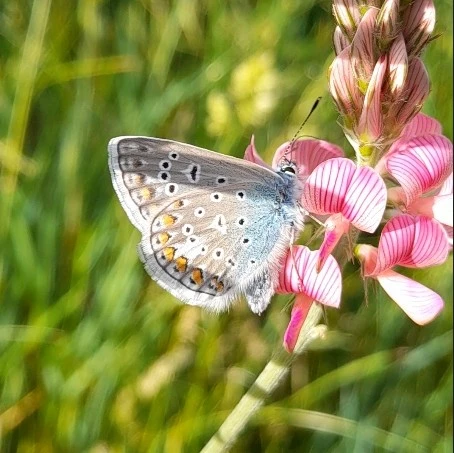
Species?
Polyommatus icarus
